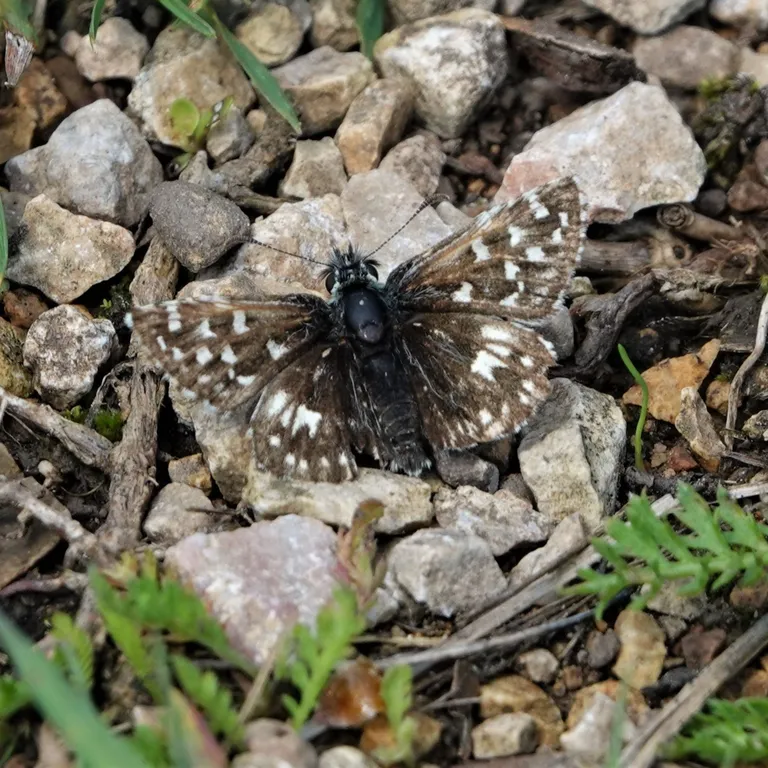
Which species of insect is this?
Pyrgus malvae
